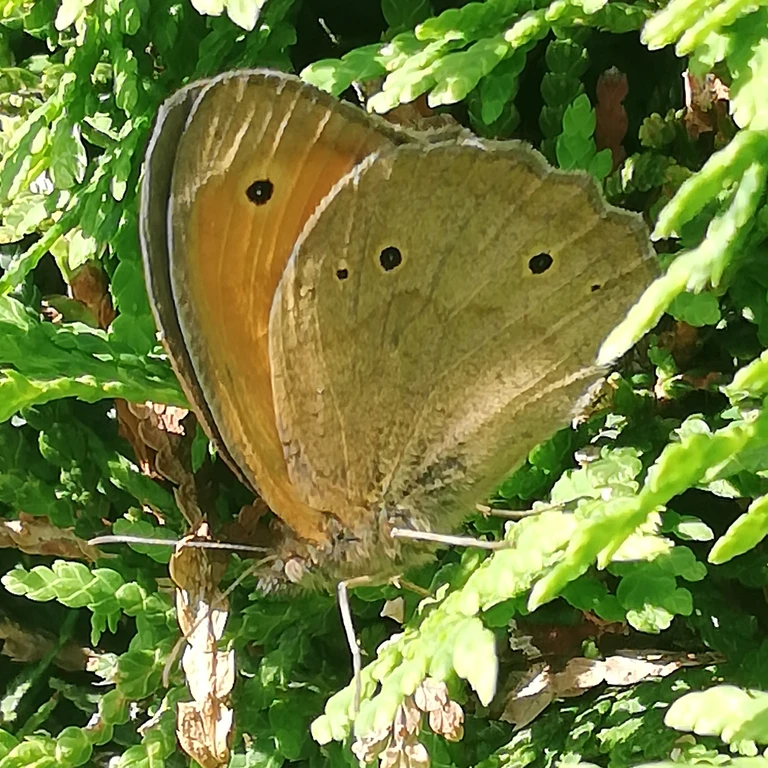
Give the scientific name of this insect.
Maniola jurtina
